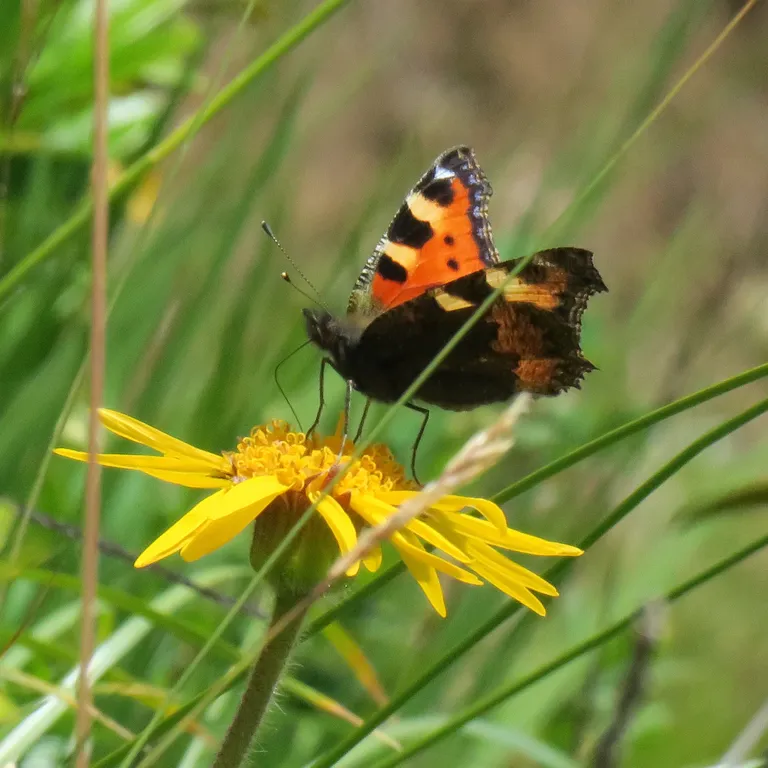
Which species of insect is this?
Aglais urticae
